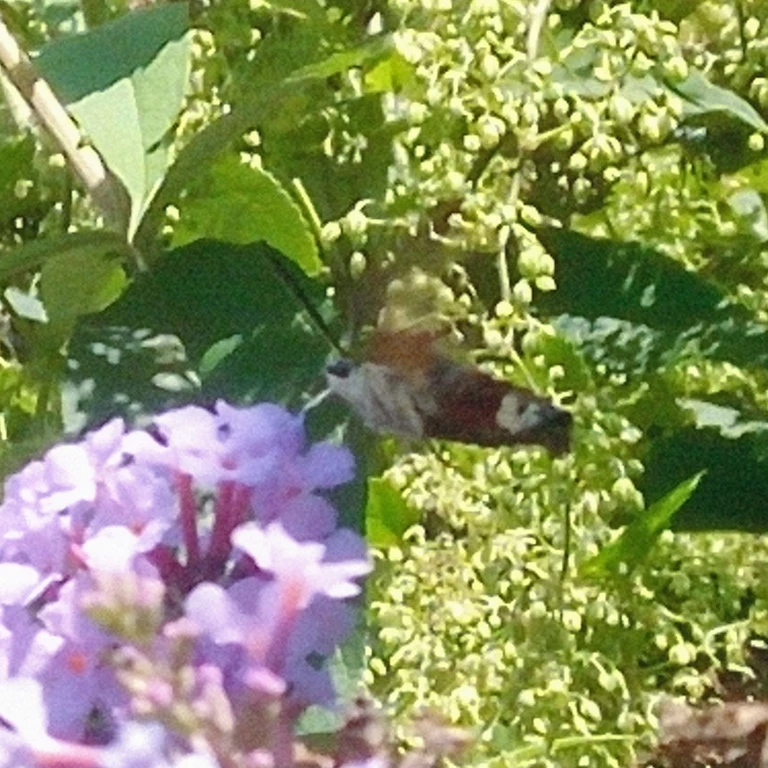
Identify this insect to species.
Hemaris fuciformis
